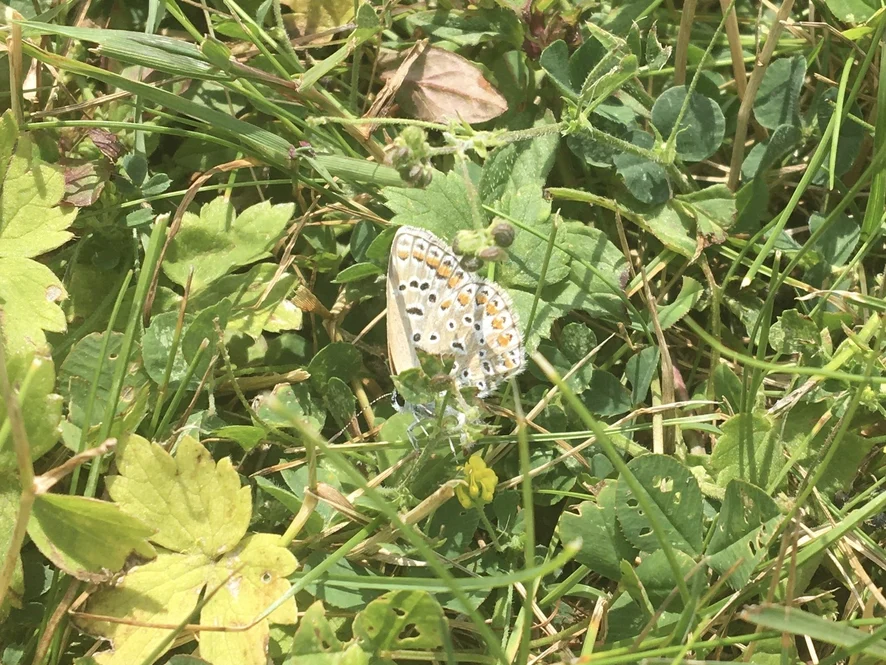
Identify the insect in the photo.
Polyommatus icarus
